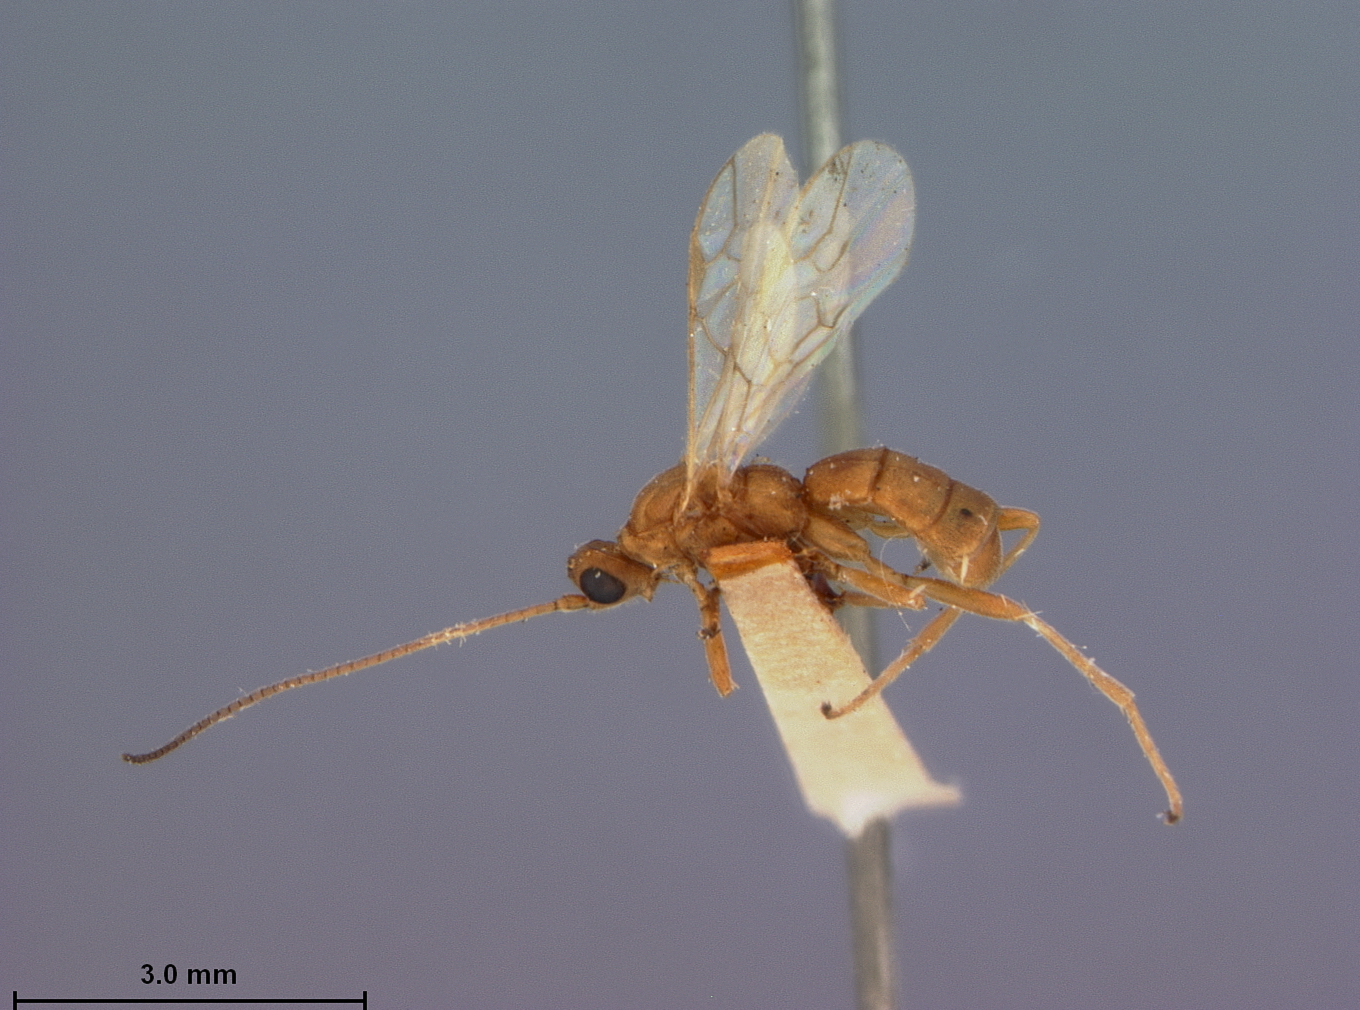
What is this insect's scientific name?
Rhogas ferruginosus
